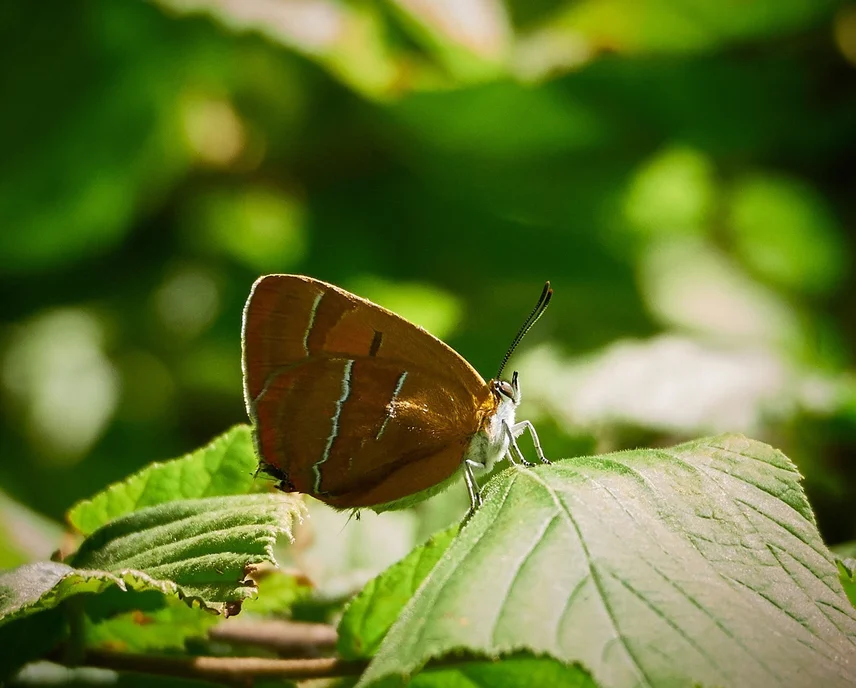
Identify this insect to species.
Thecla betulae
